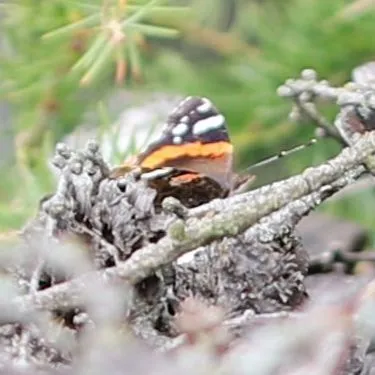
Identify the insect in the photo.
Vanessa atalanta
